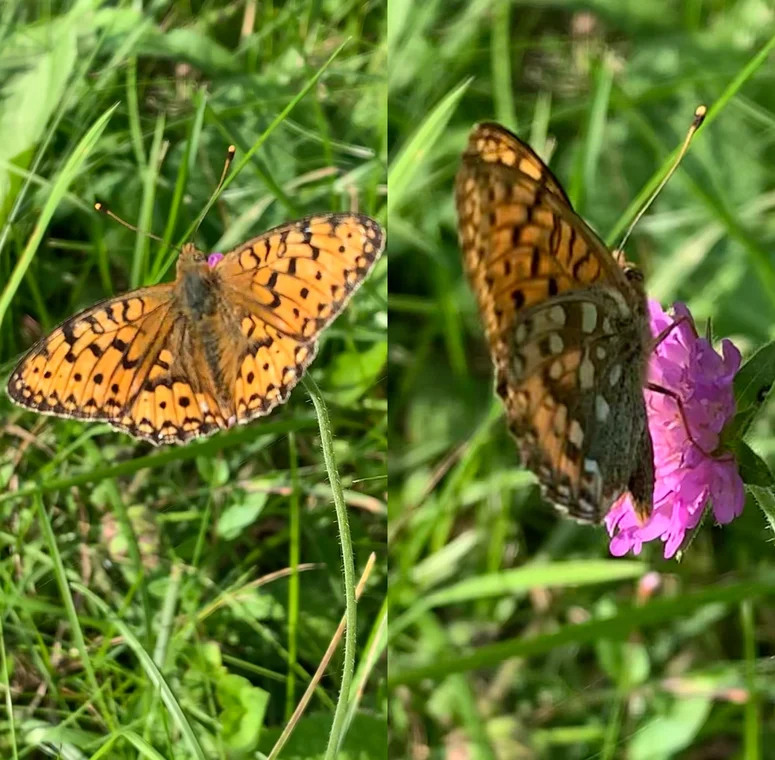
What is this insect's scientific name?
Speyeria aglaja
